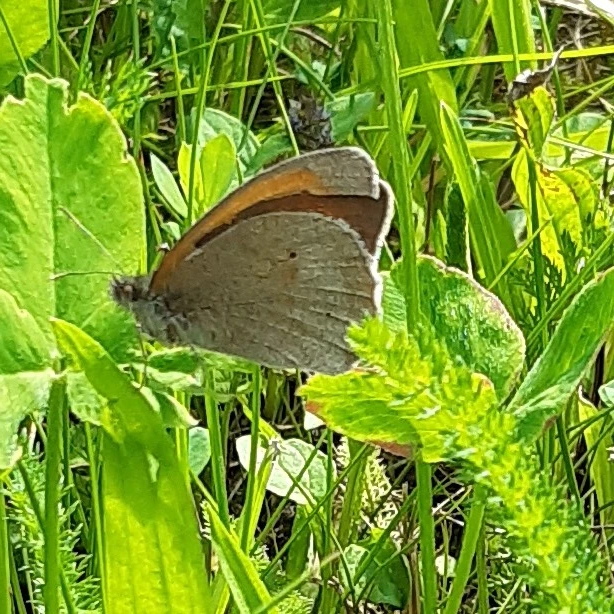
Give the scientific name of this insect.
Maniola jurtina
